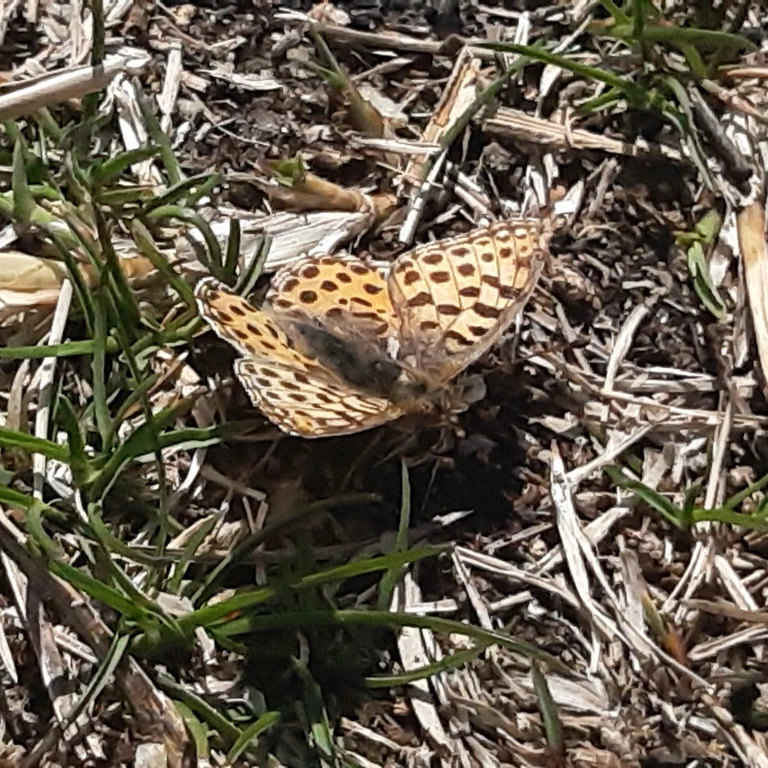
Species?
Issoria lathonia
